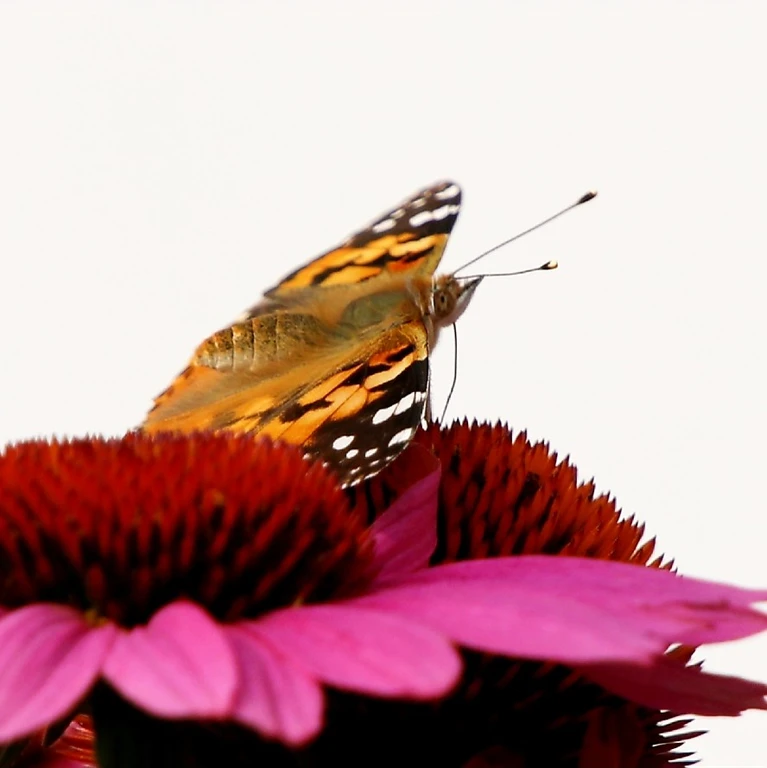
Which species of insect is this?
Vanessa cardui
